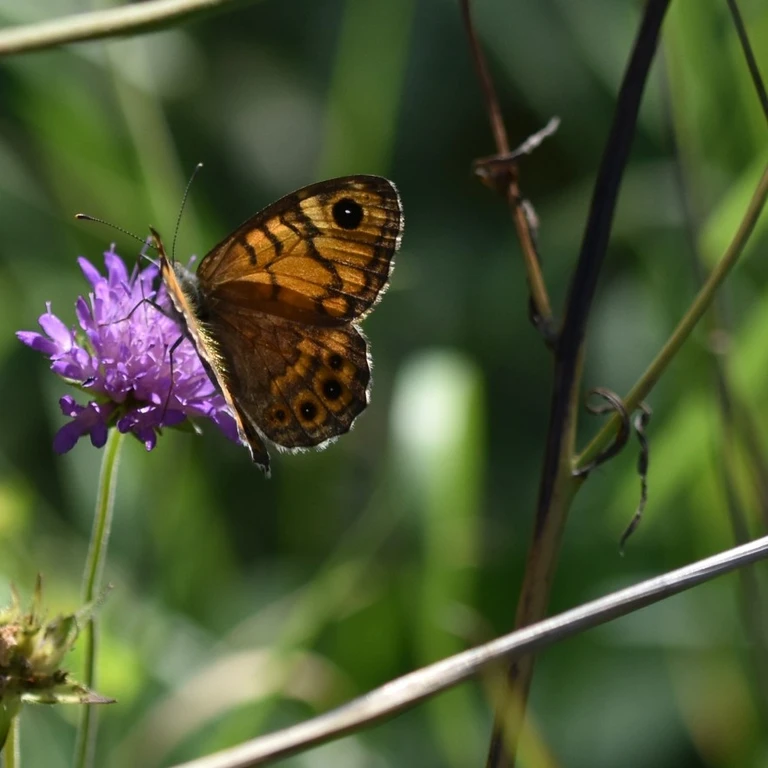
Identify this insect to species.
Lasiommata megera (also Pararge megera)
